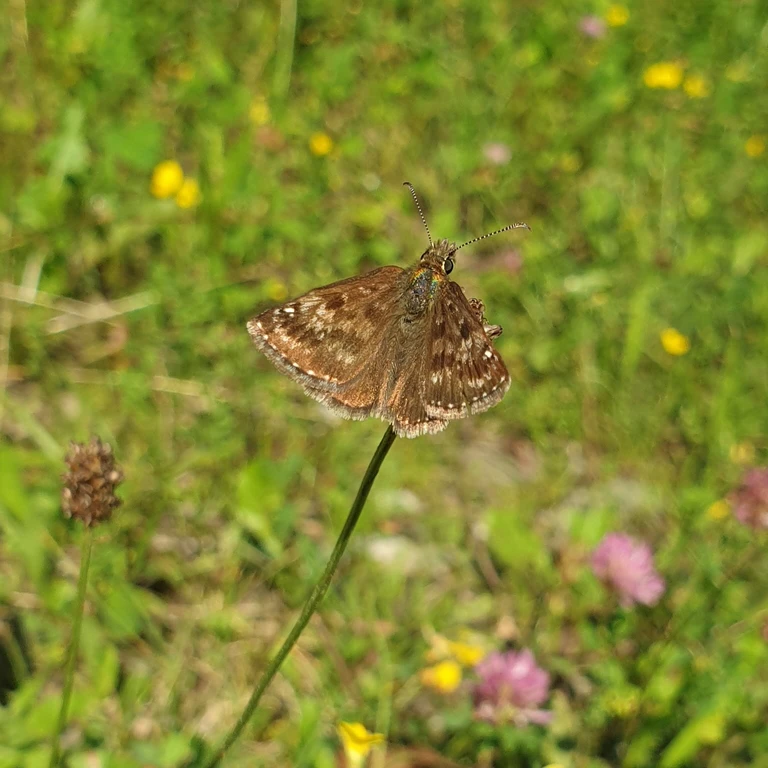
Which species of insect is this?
Erynnis tages
